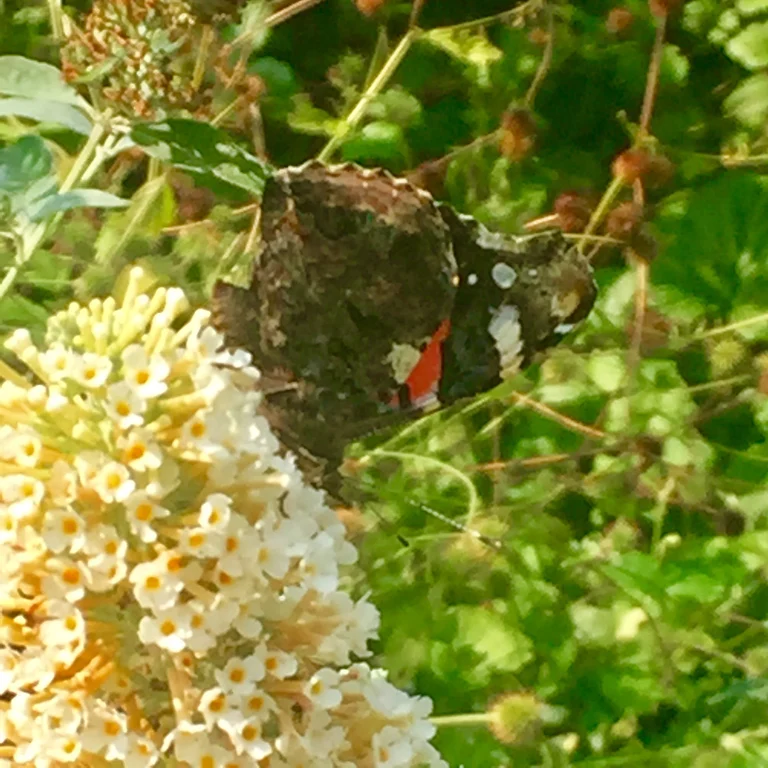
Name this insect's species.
Vanessa atalanta
